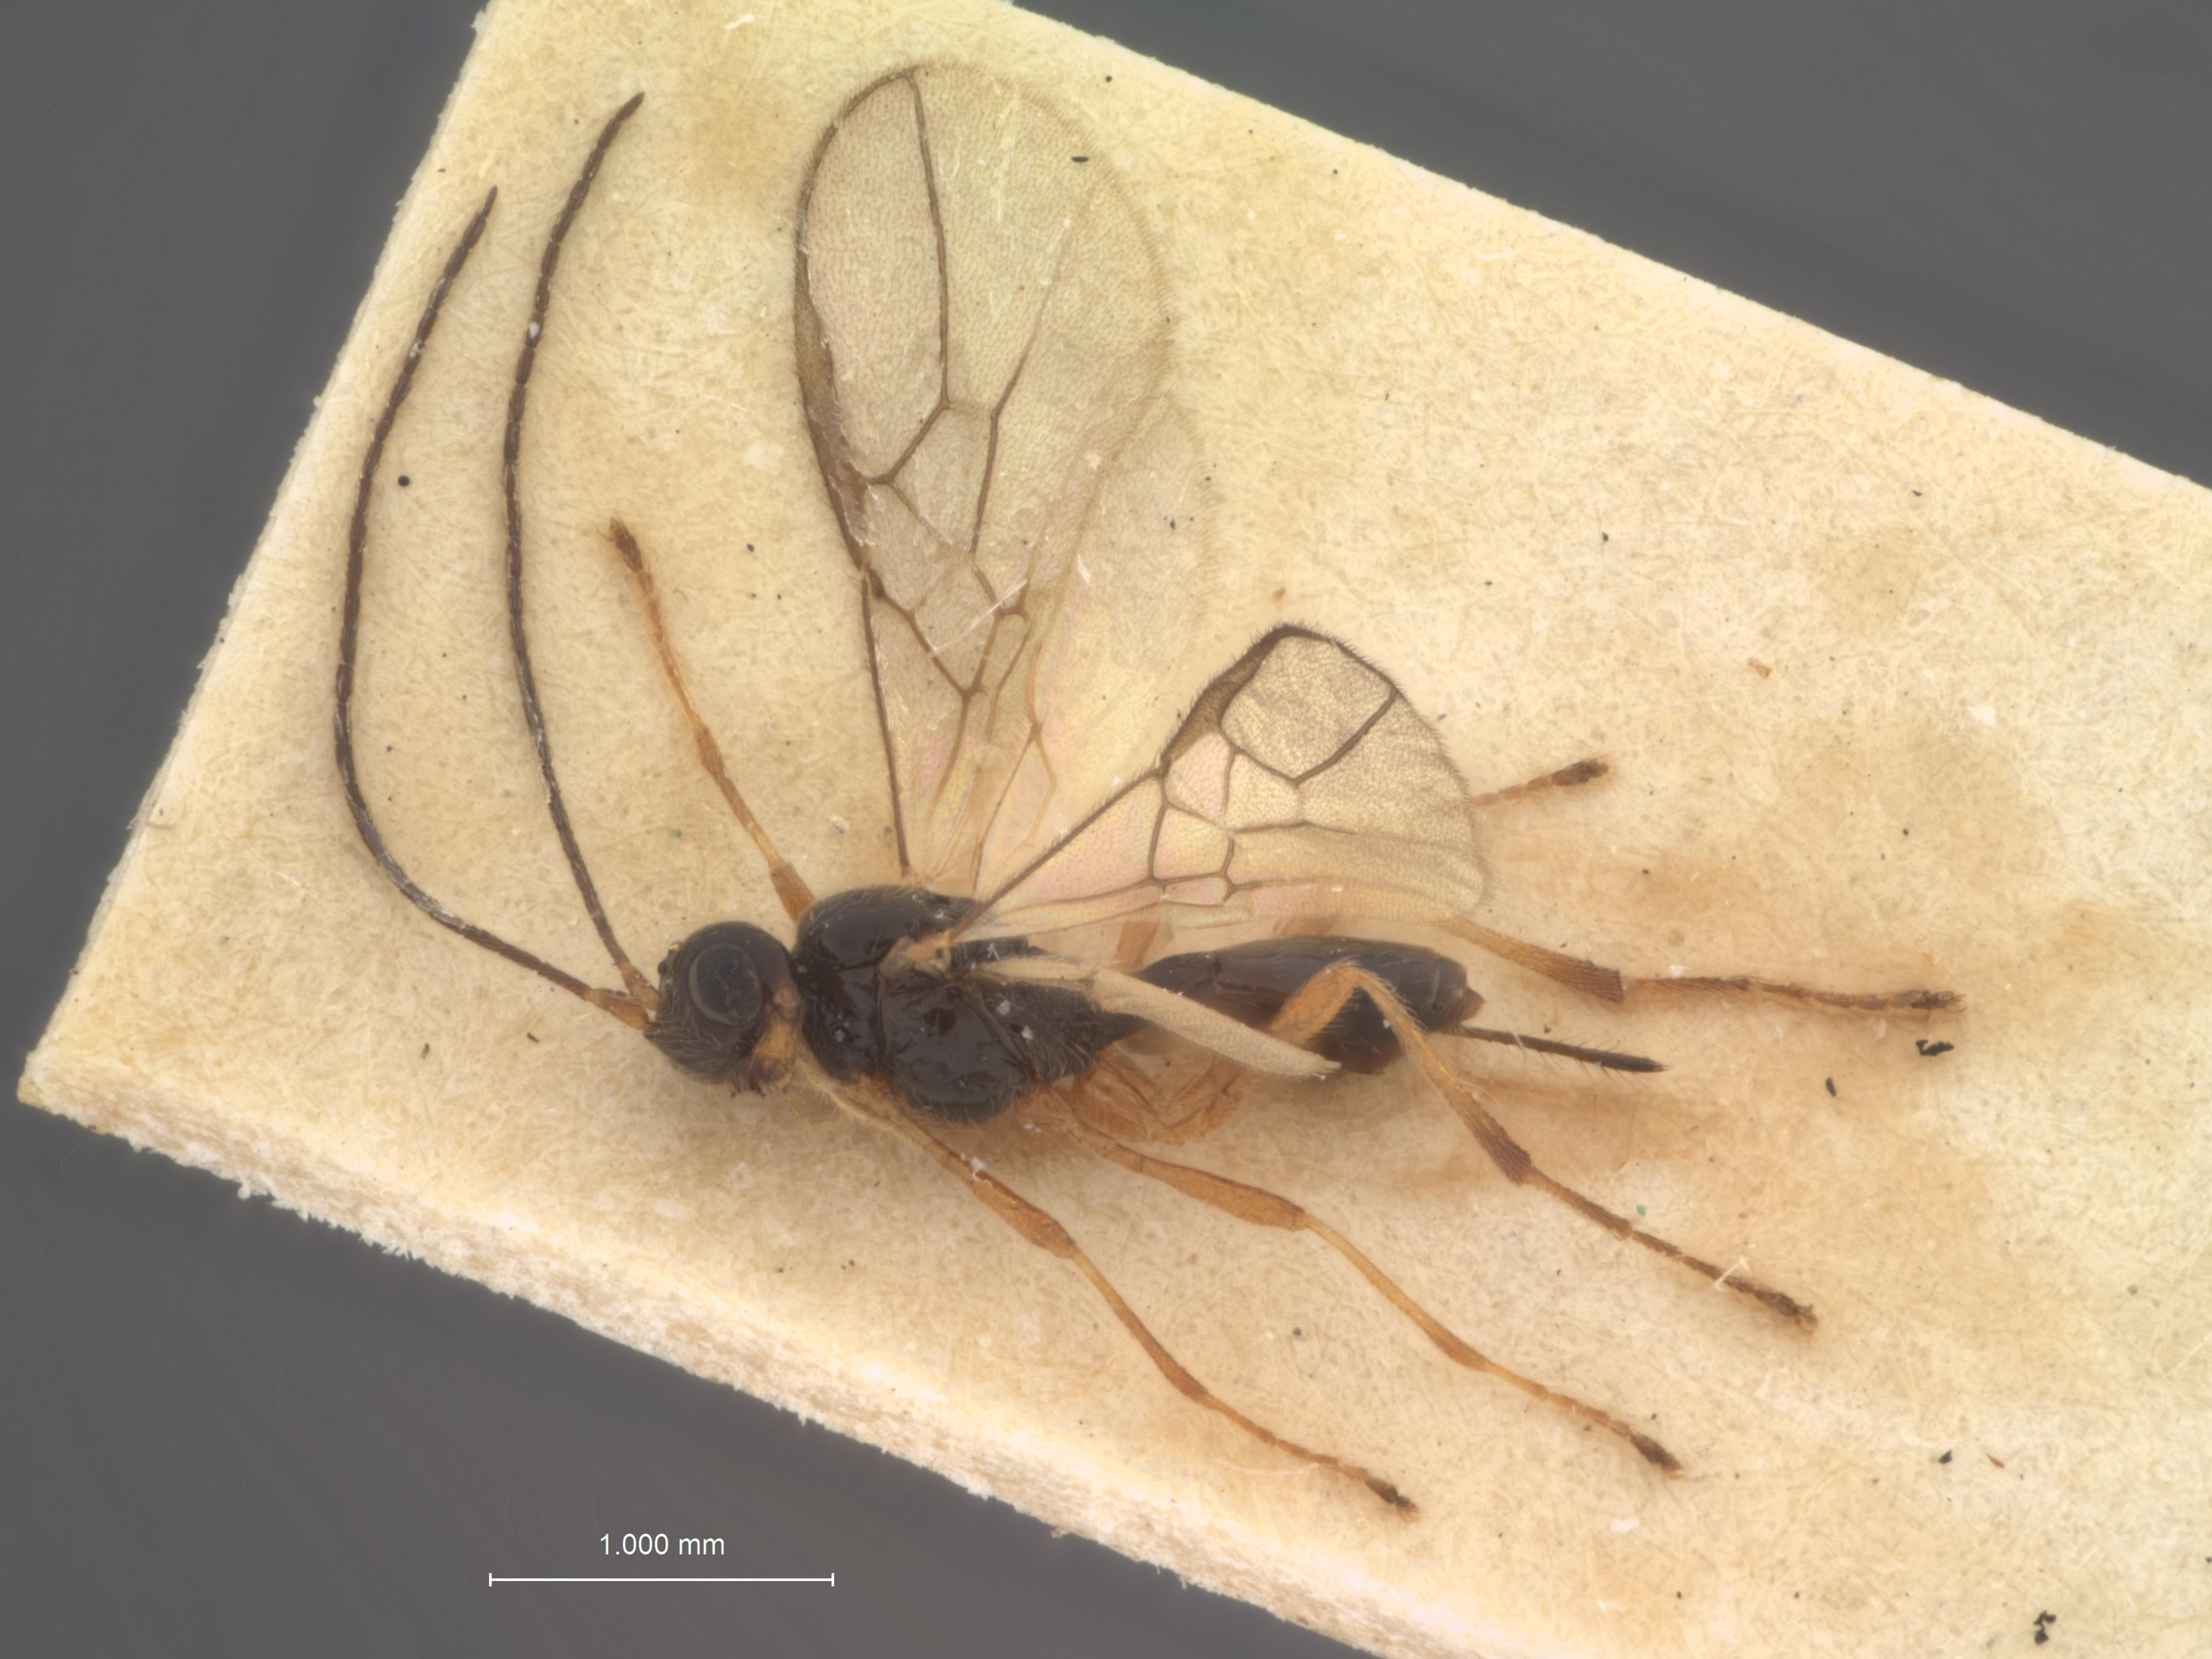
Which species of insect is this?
Tanycarpa mitis
